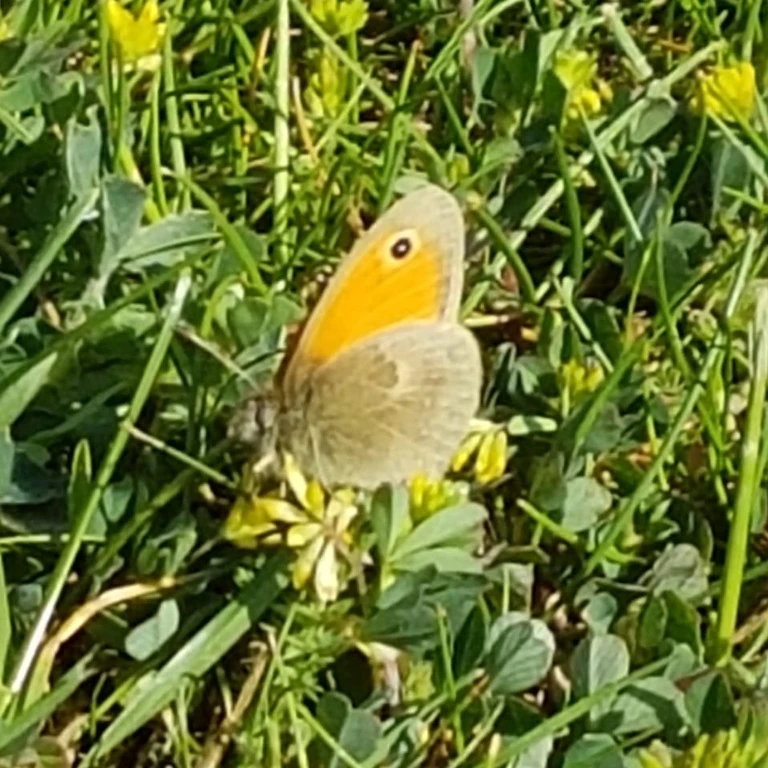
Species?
Coenonympha pamphilus
